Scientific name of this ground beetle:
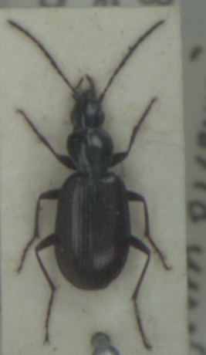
Agonum thoreyi
